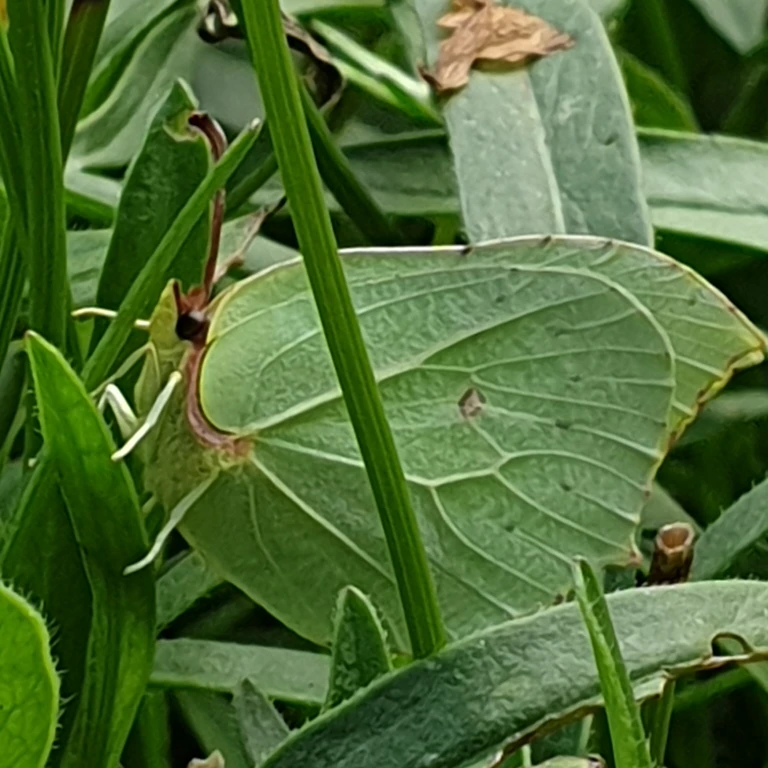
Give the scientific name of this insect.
Gonepteryx rhamni
